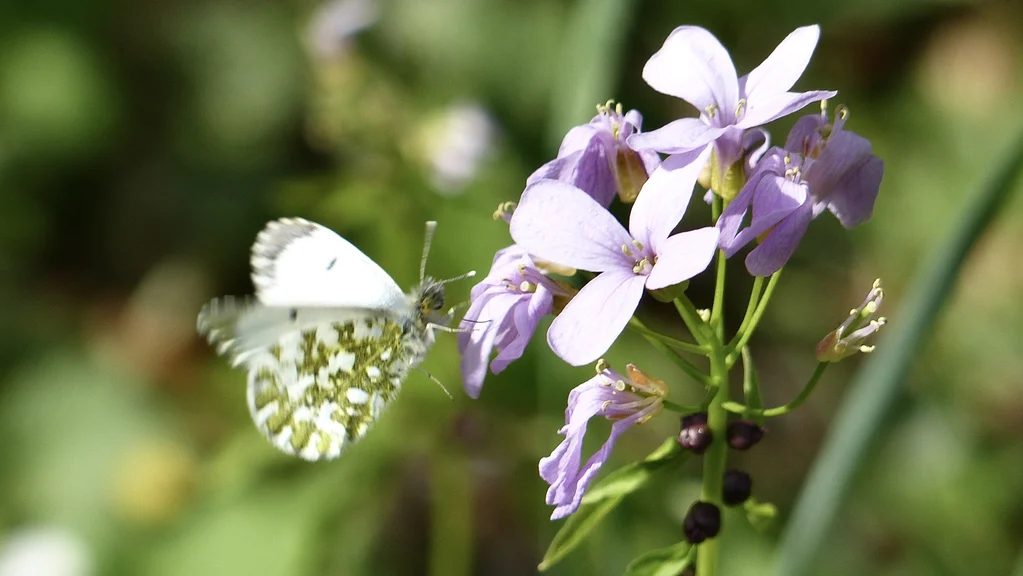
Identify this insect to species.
Anthocharis cardamines
